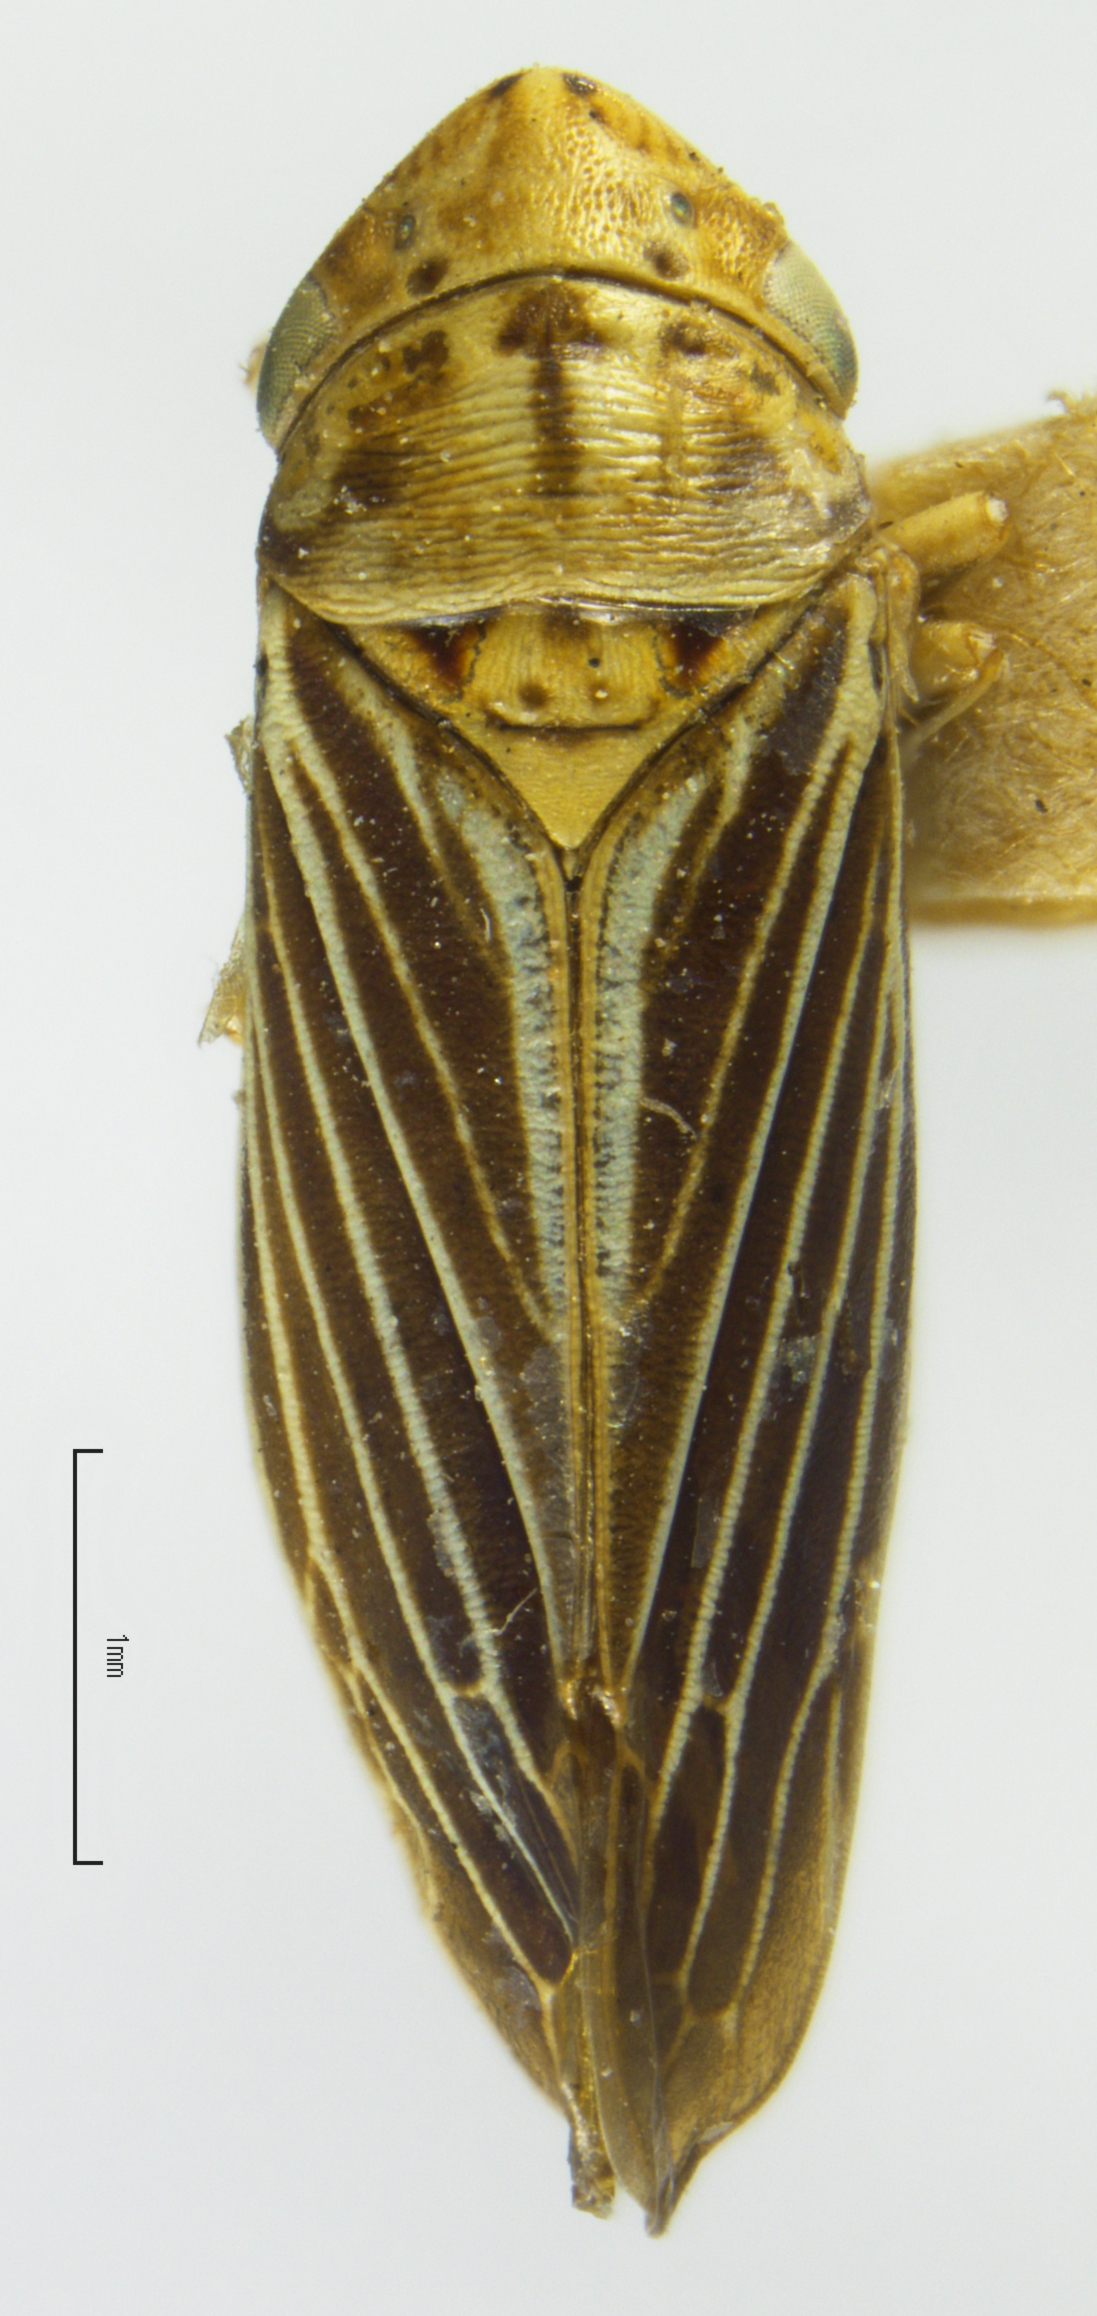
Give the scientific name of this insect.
Cicadella taosa
